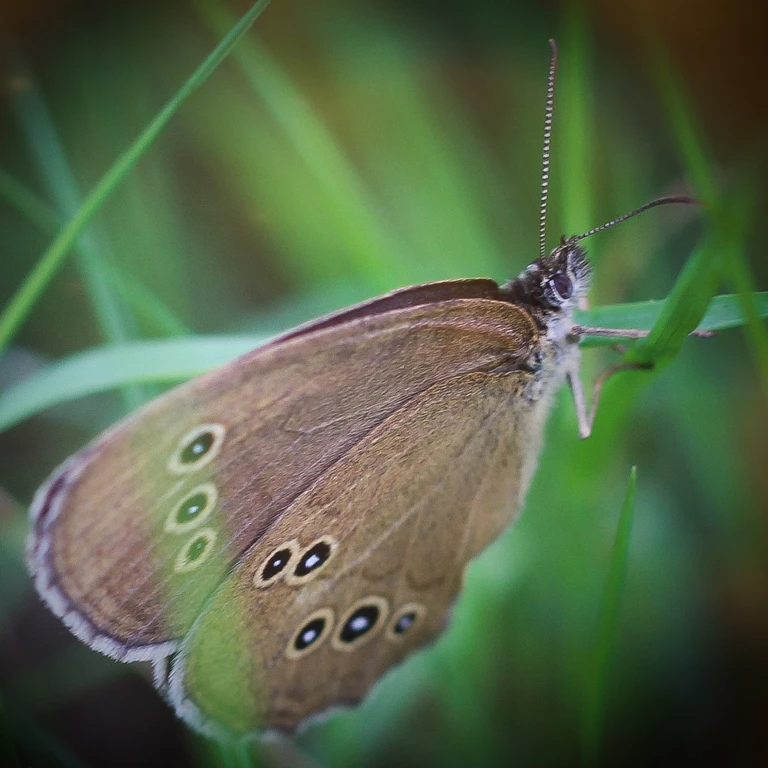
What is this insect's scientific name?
Aphantopus hyperantus
